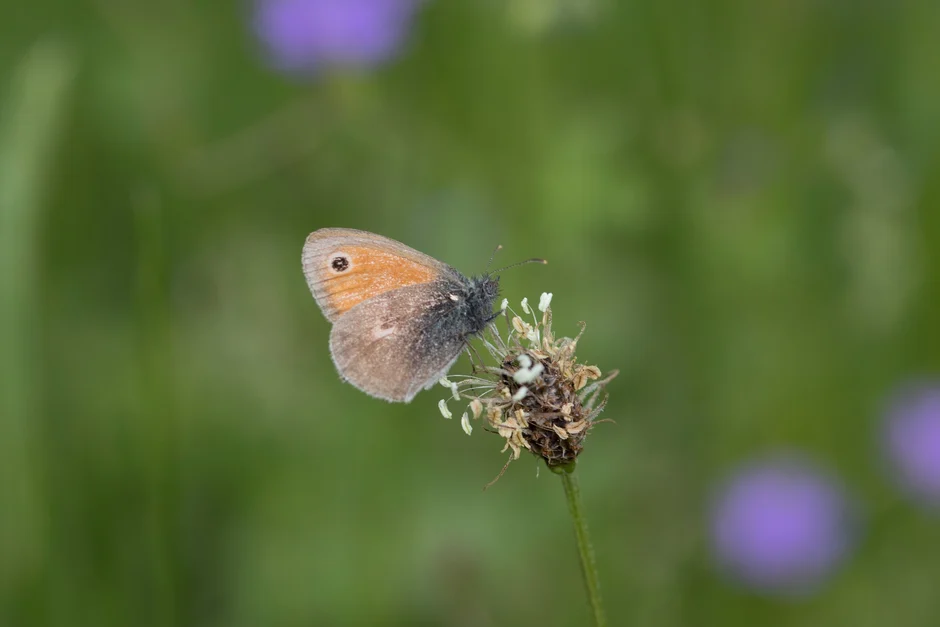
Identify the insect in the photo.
Coenonympha pamphilus
